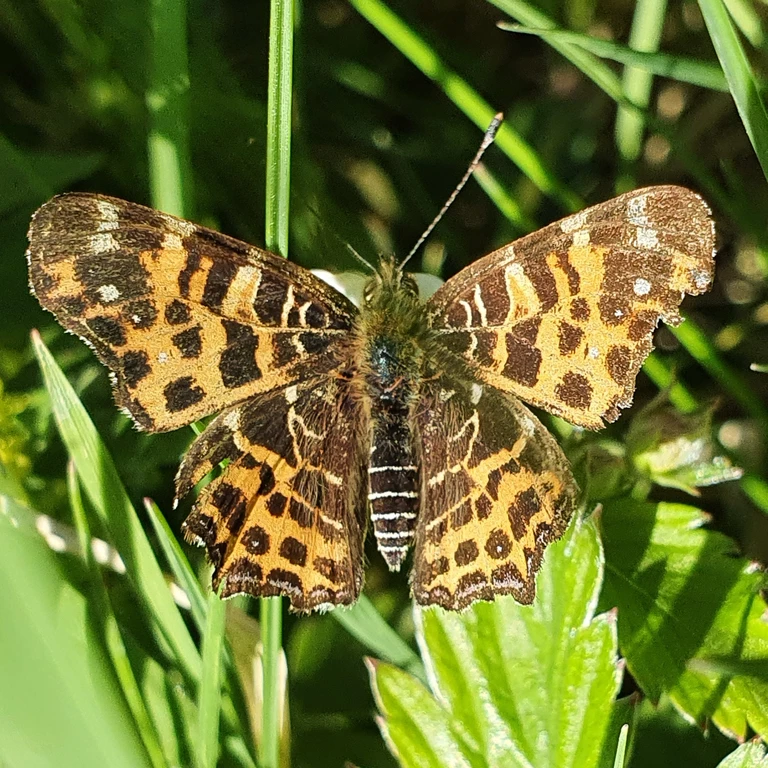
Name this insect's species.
Araschnia levana
